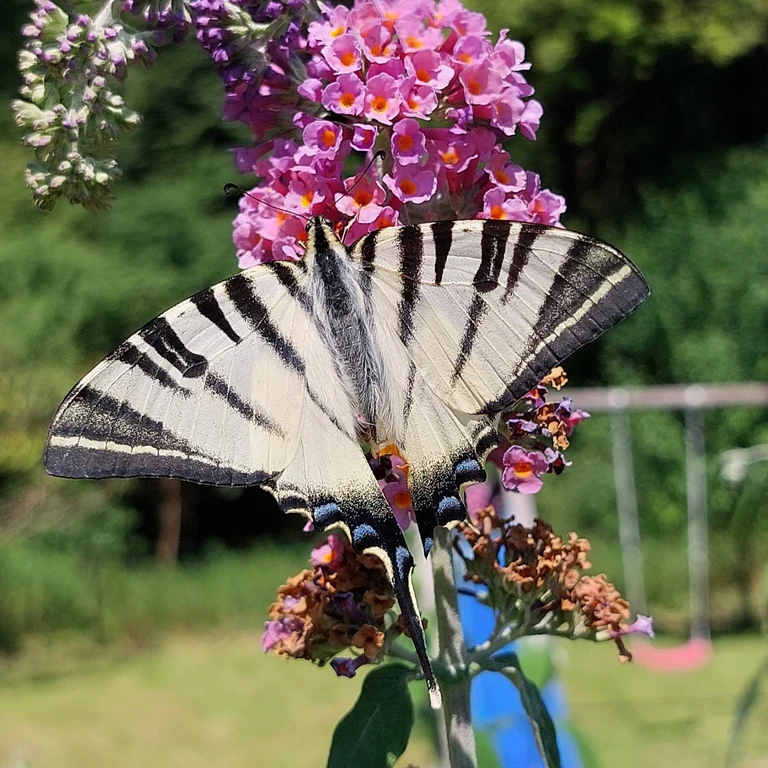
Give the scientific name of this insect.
Iphiclides podalirius
